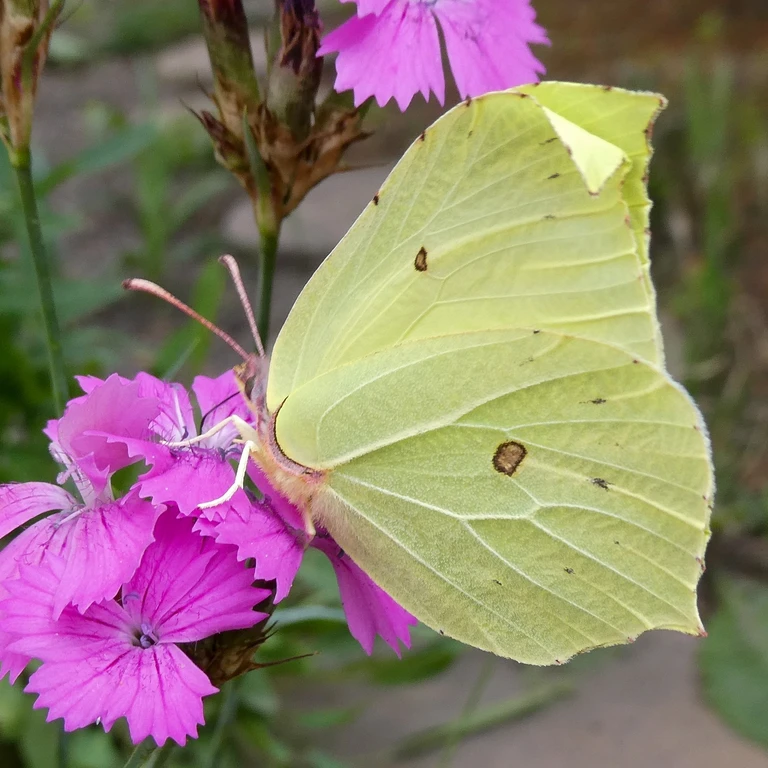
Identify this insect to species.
Gonepteryx rhamni
